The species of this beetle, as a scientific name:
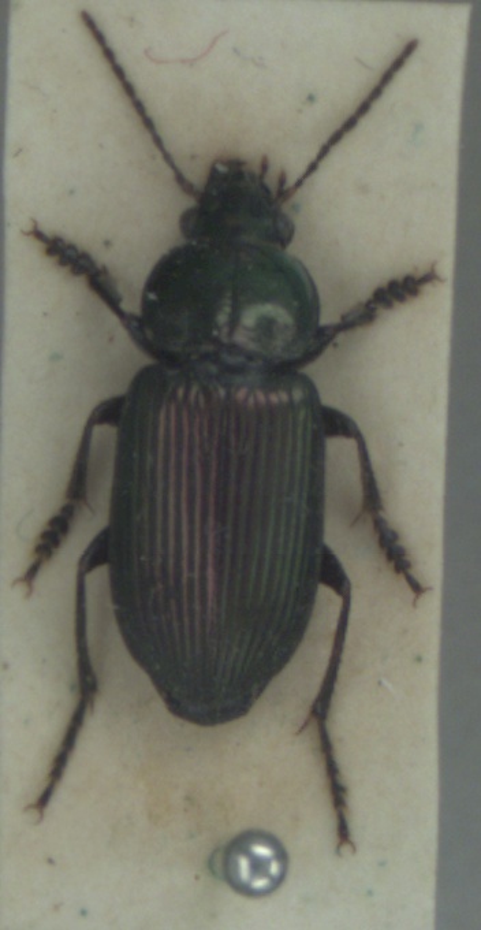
Anisodactylus poeciloides
